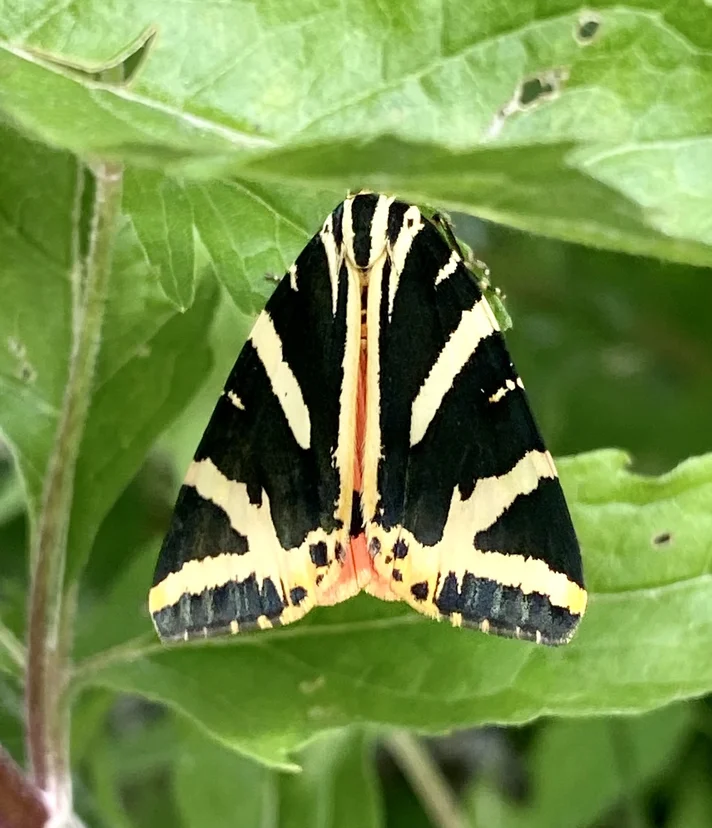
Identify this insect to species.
Euplagia quadripunctaria
